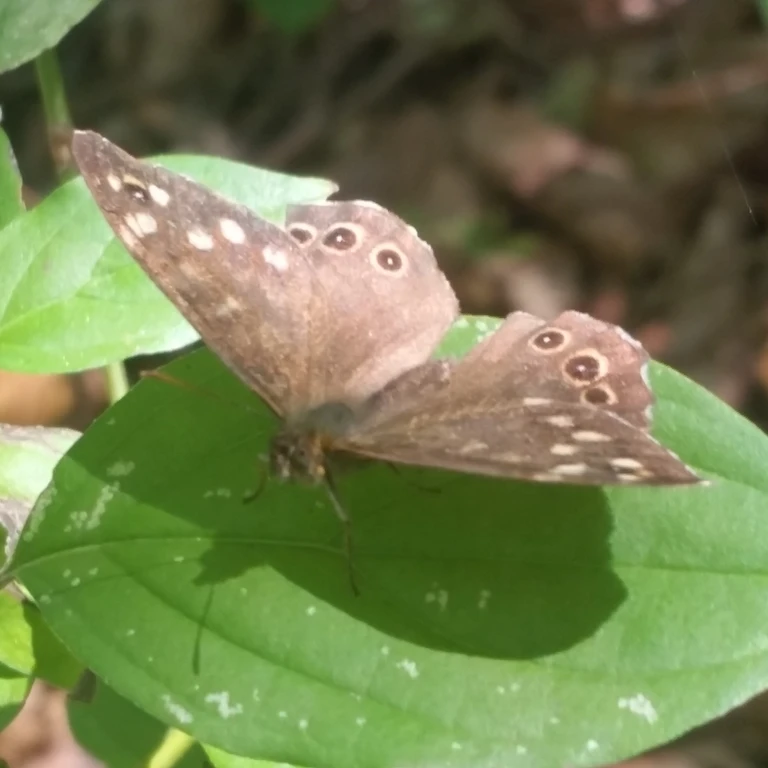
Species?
Pararge aegeria
